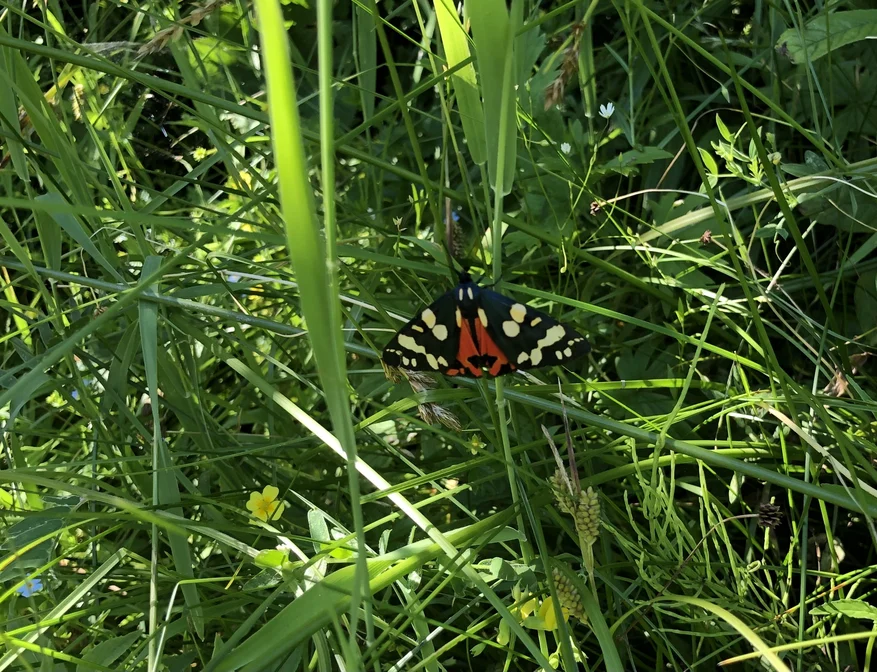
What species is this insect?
Callimorpha dominula
